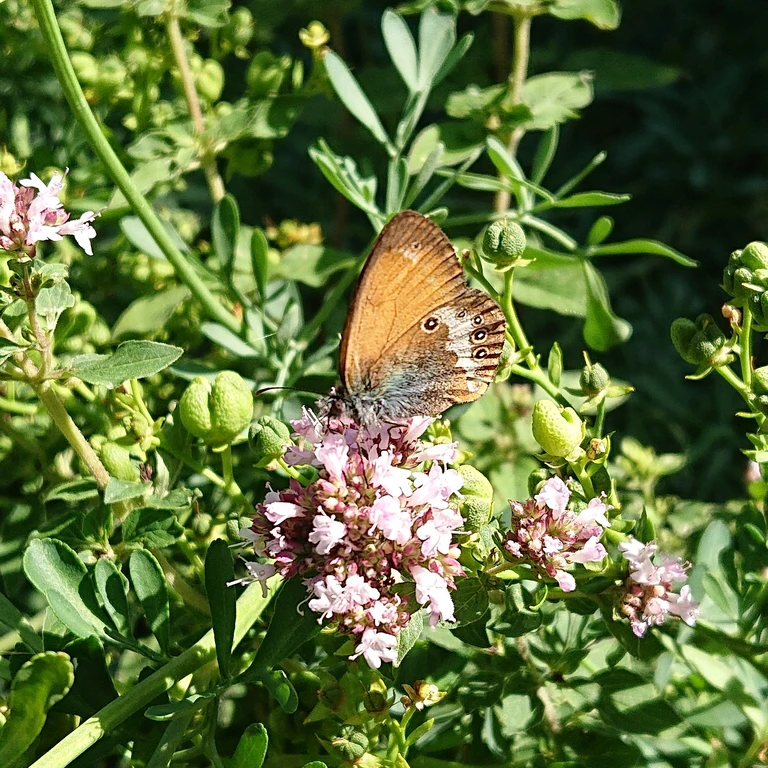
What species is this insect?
Coenonympha arcania
